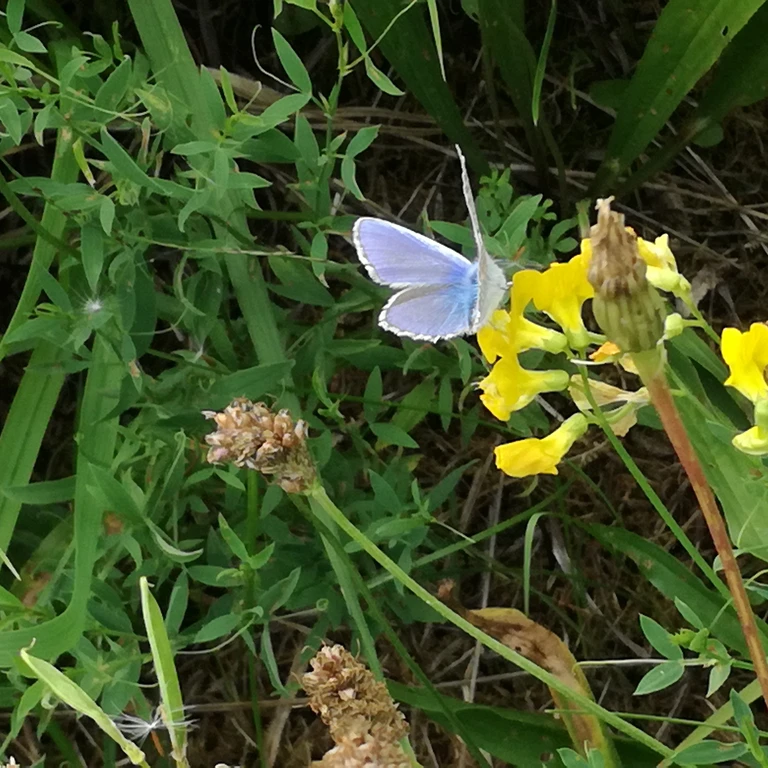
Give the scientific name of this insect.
Polyommatus icarus
